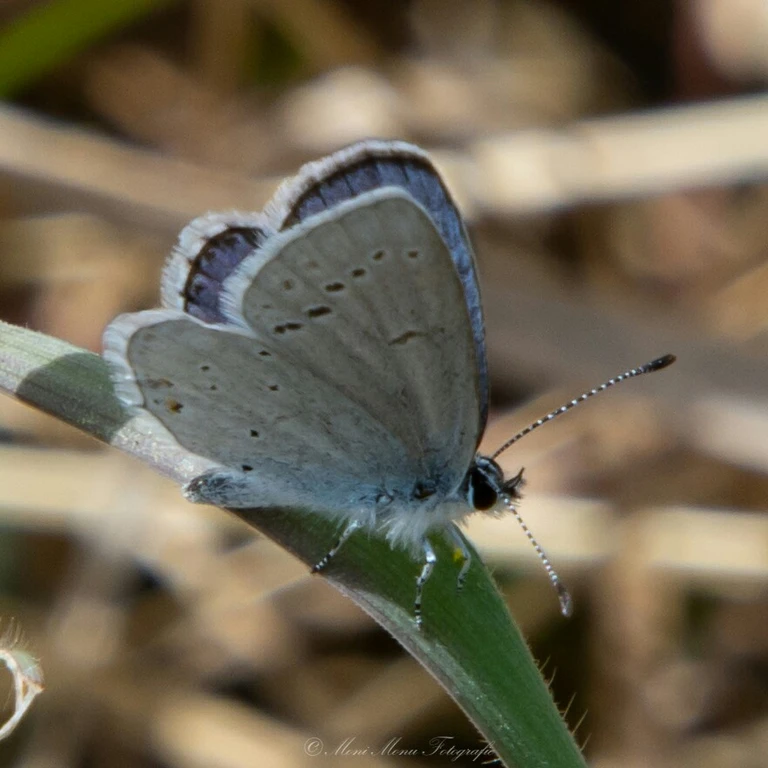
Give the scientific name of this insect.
Cupido argiades (also Elkalyce argiades)
